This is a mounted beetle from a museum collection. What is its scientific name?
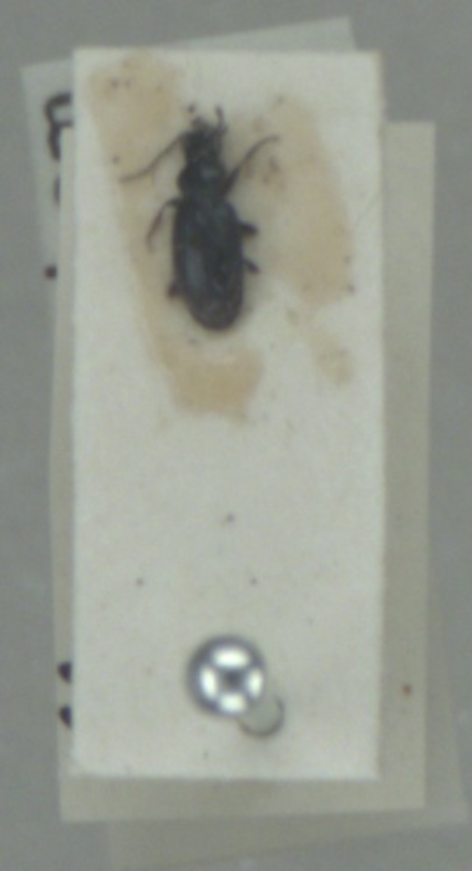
Bembidion normannum
